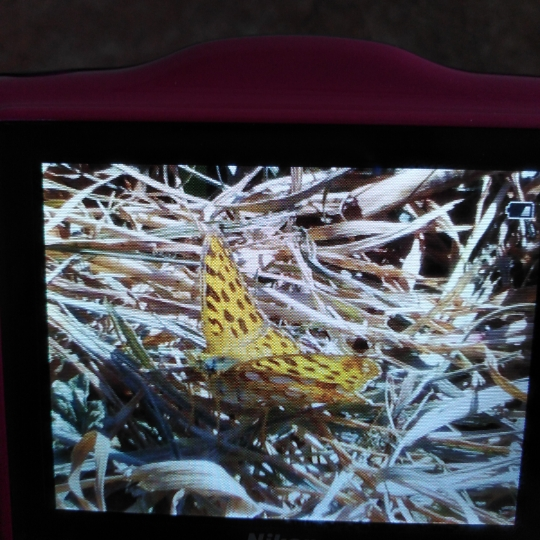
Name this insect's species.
Issoria lathonia
